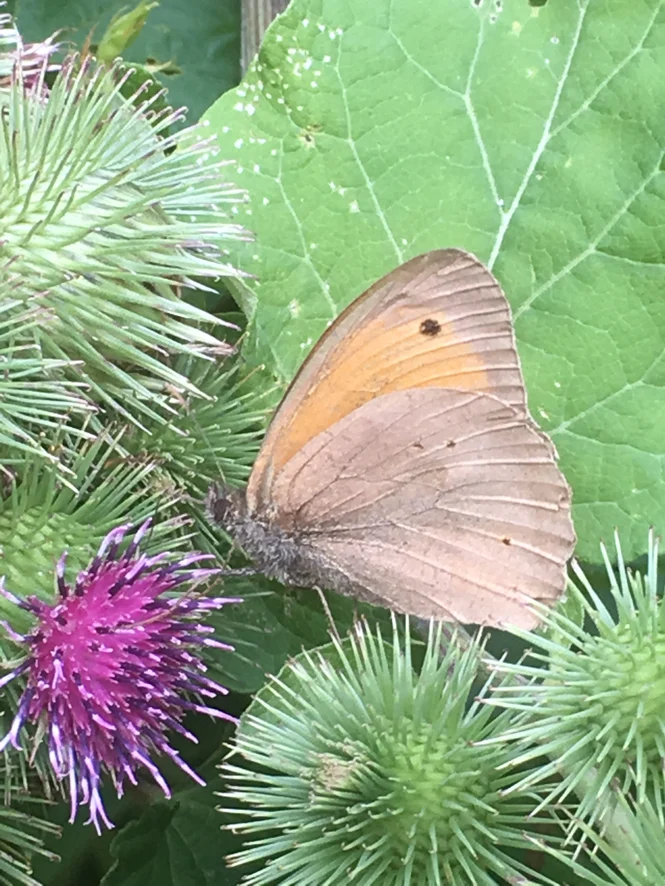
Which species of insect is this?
Maniola jurtina
